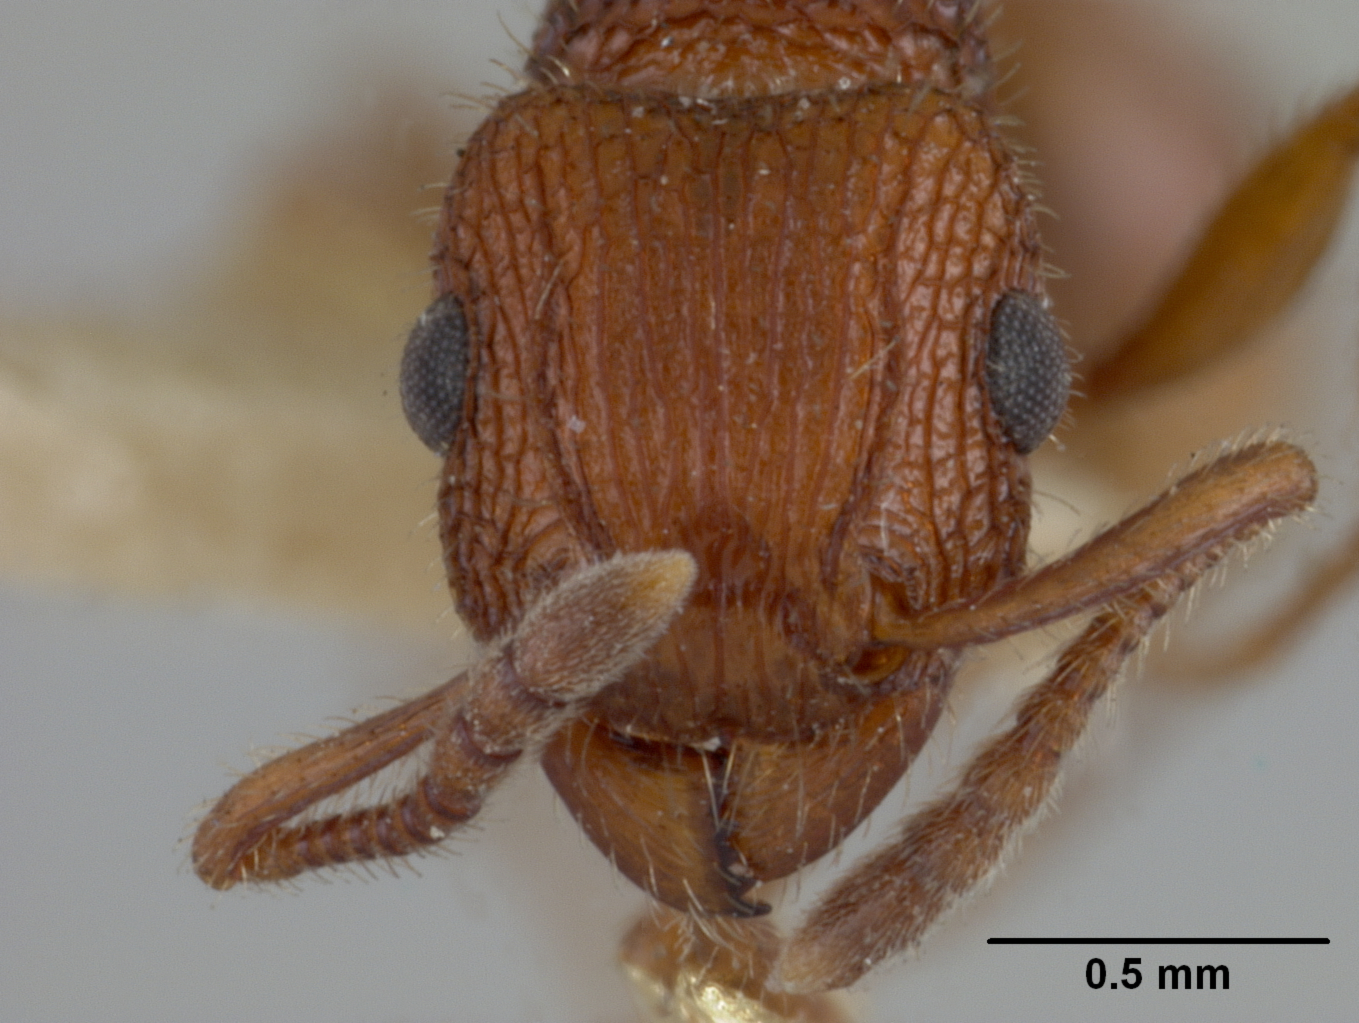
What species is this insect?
Xiphomyrmex spinosus
